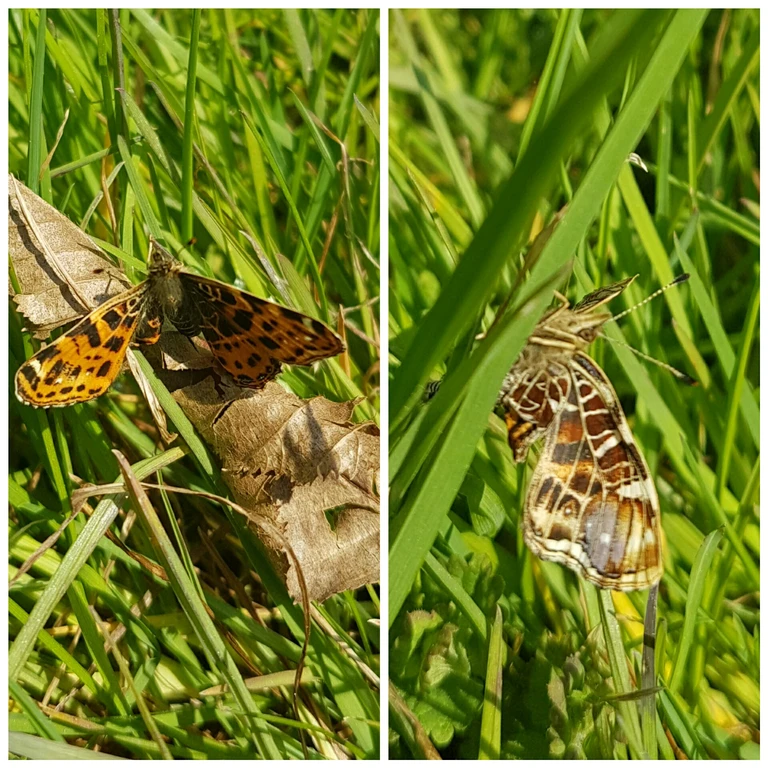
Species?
Araschnia levana
